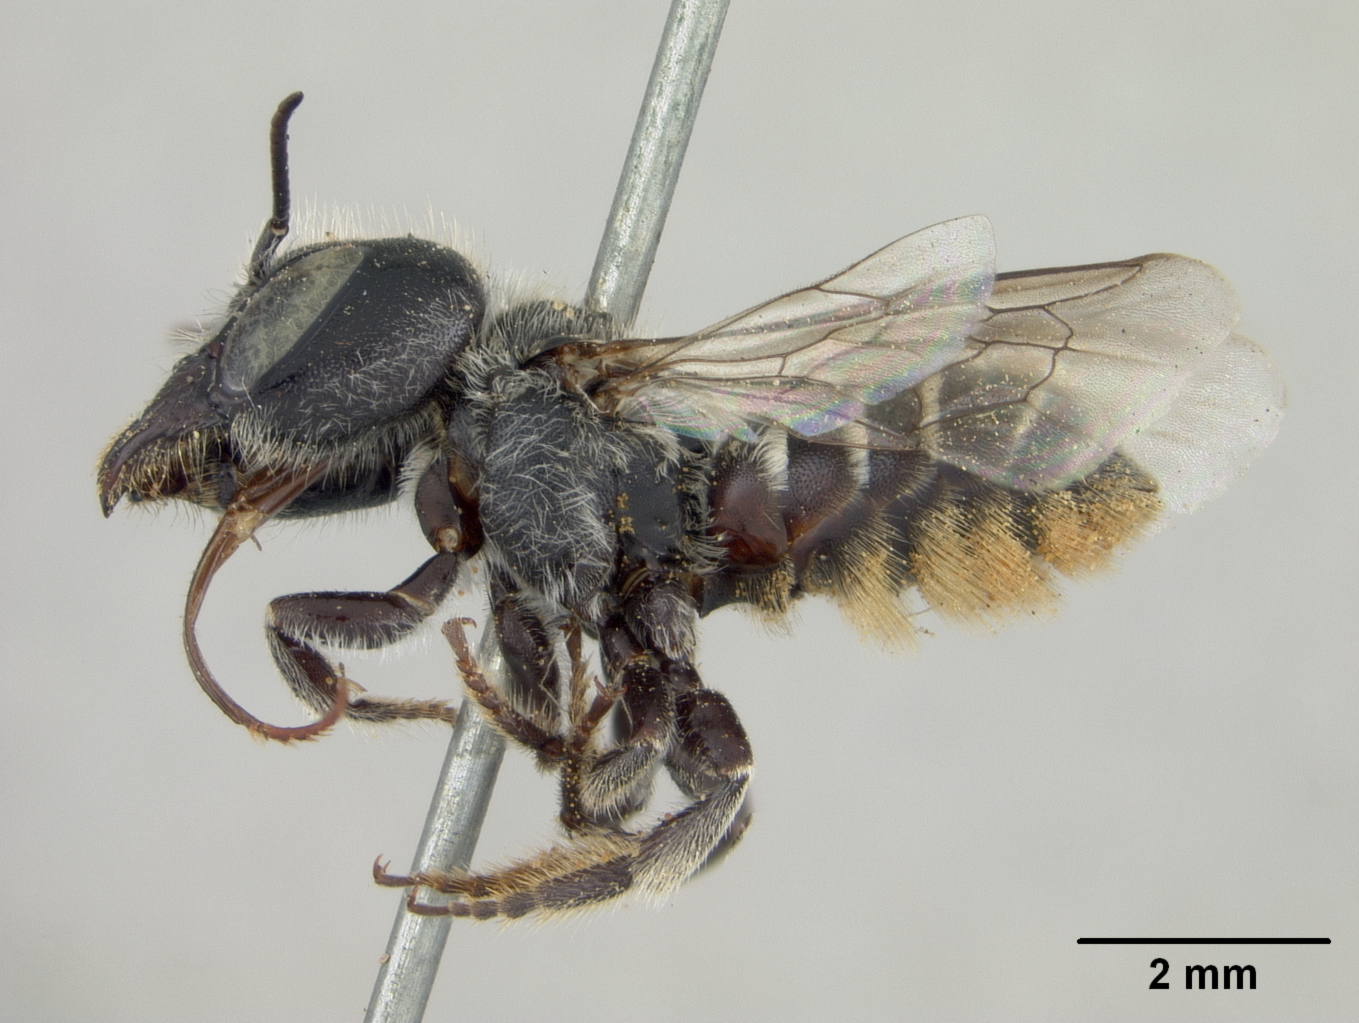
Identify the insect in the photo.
Titusella pronitens
